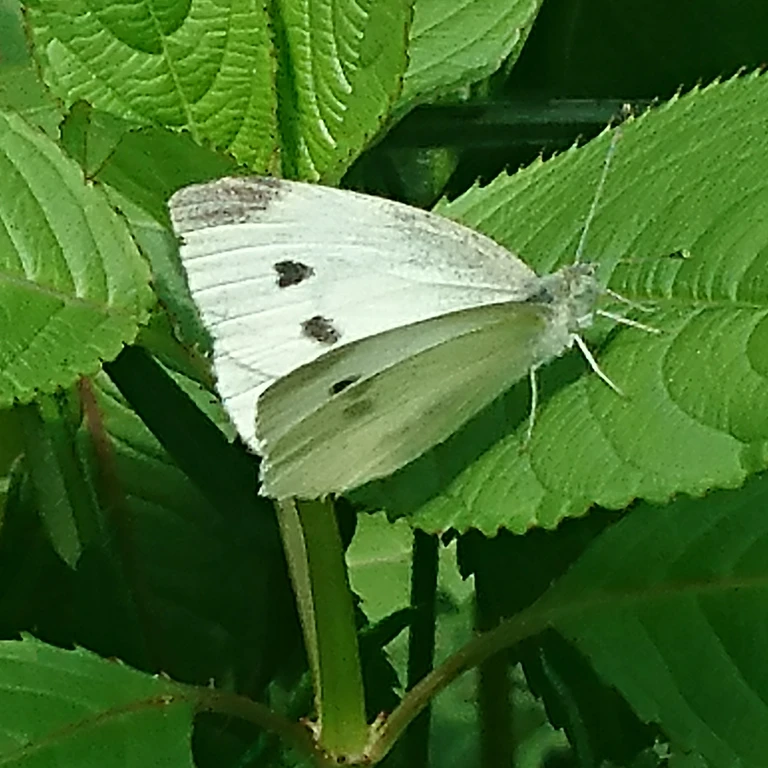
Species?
Pieris rapae
